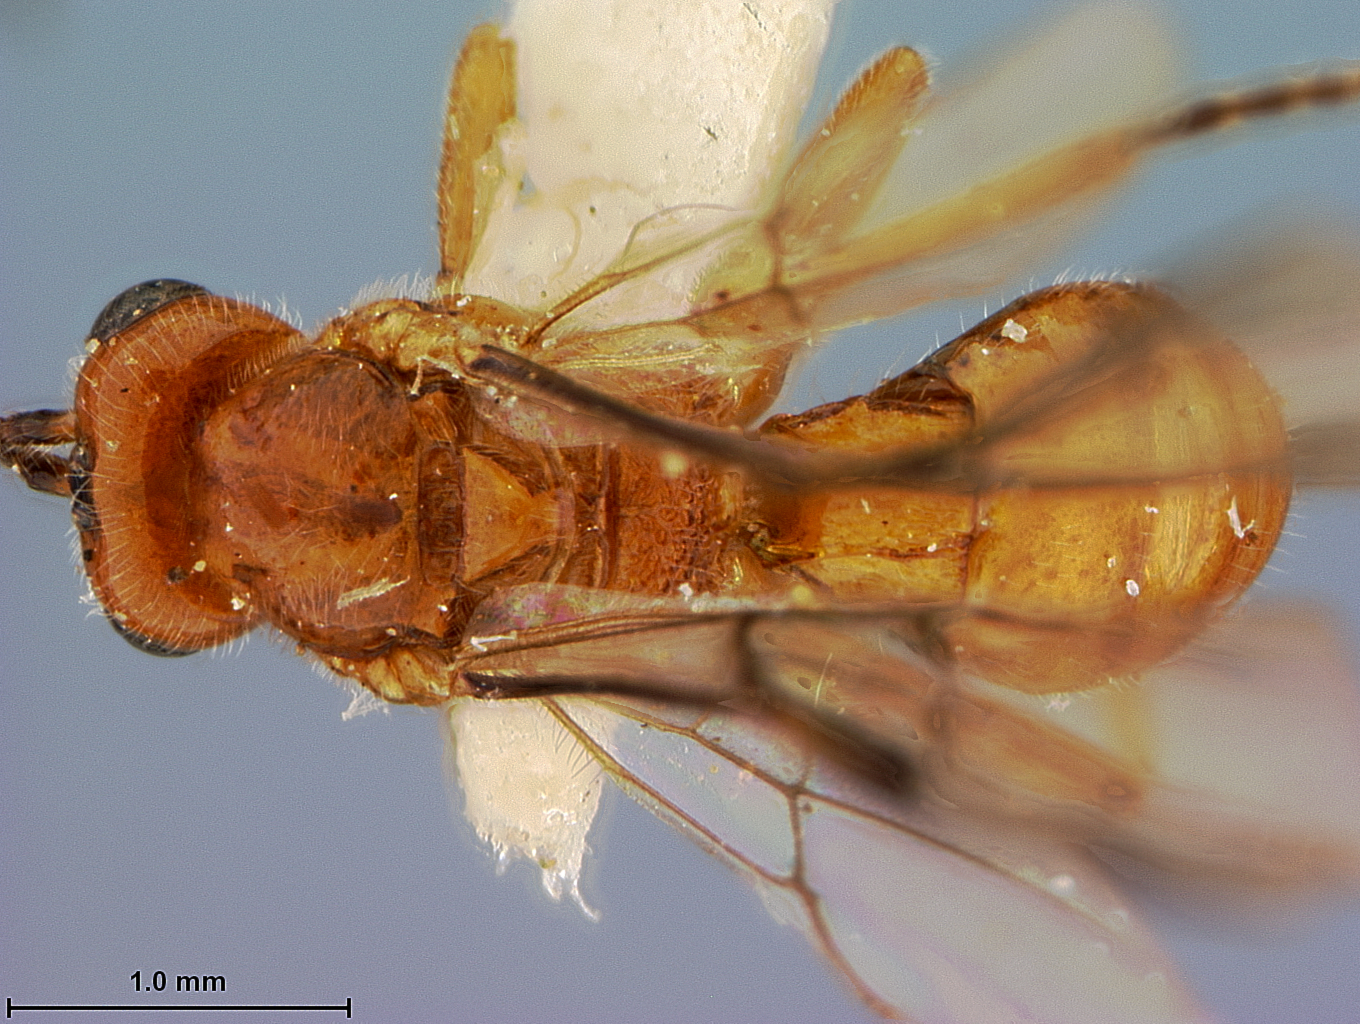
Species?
Opius alloeus
